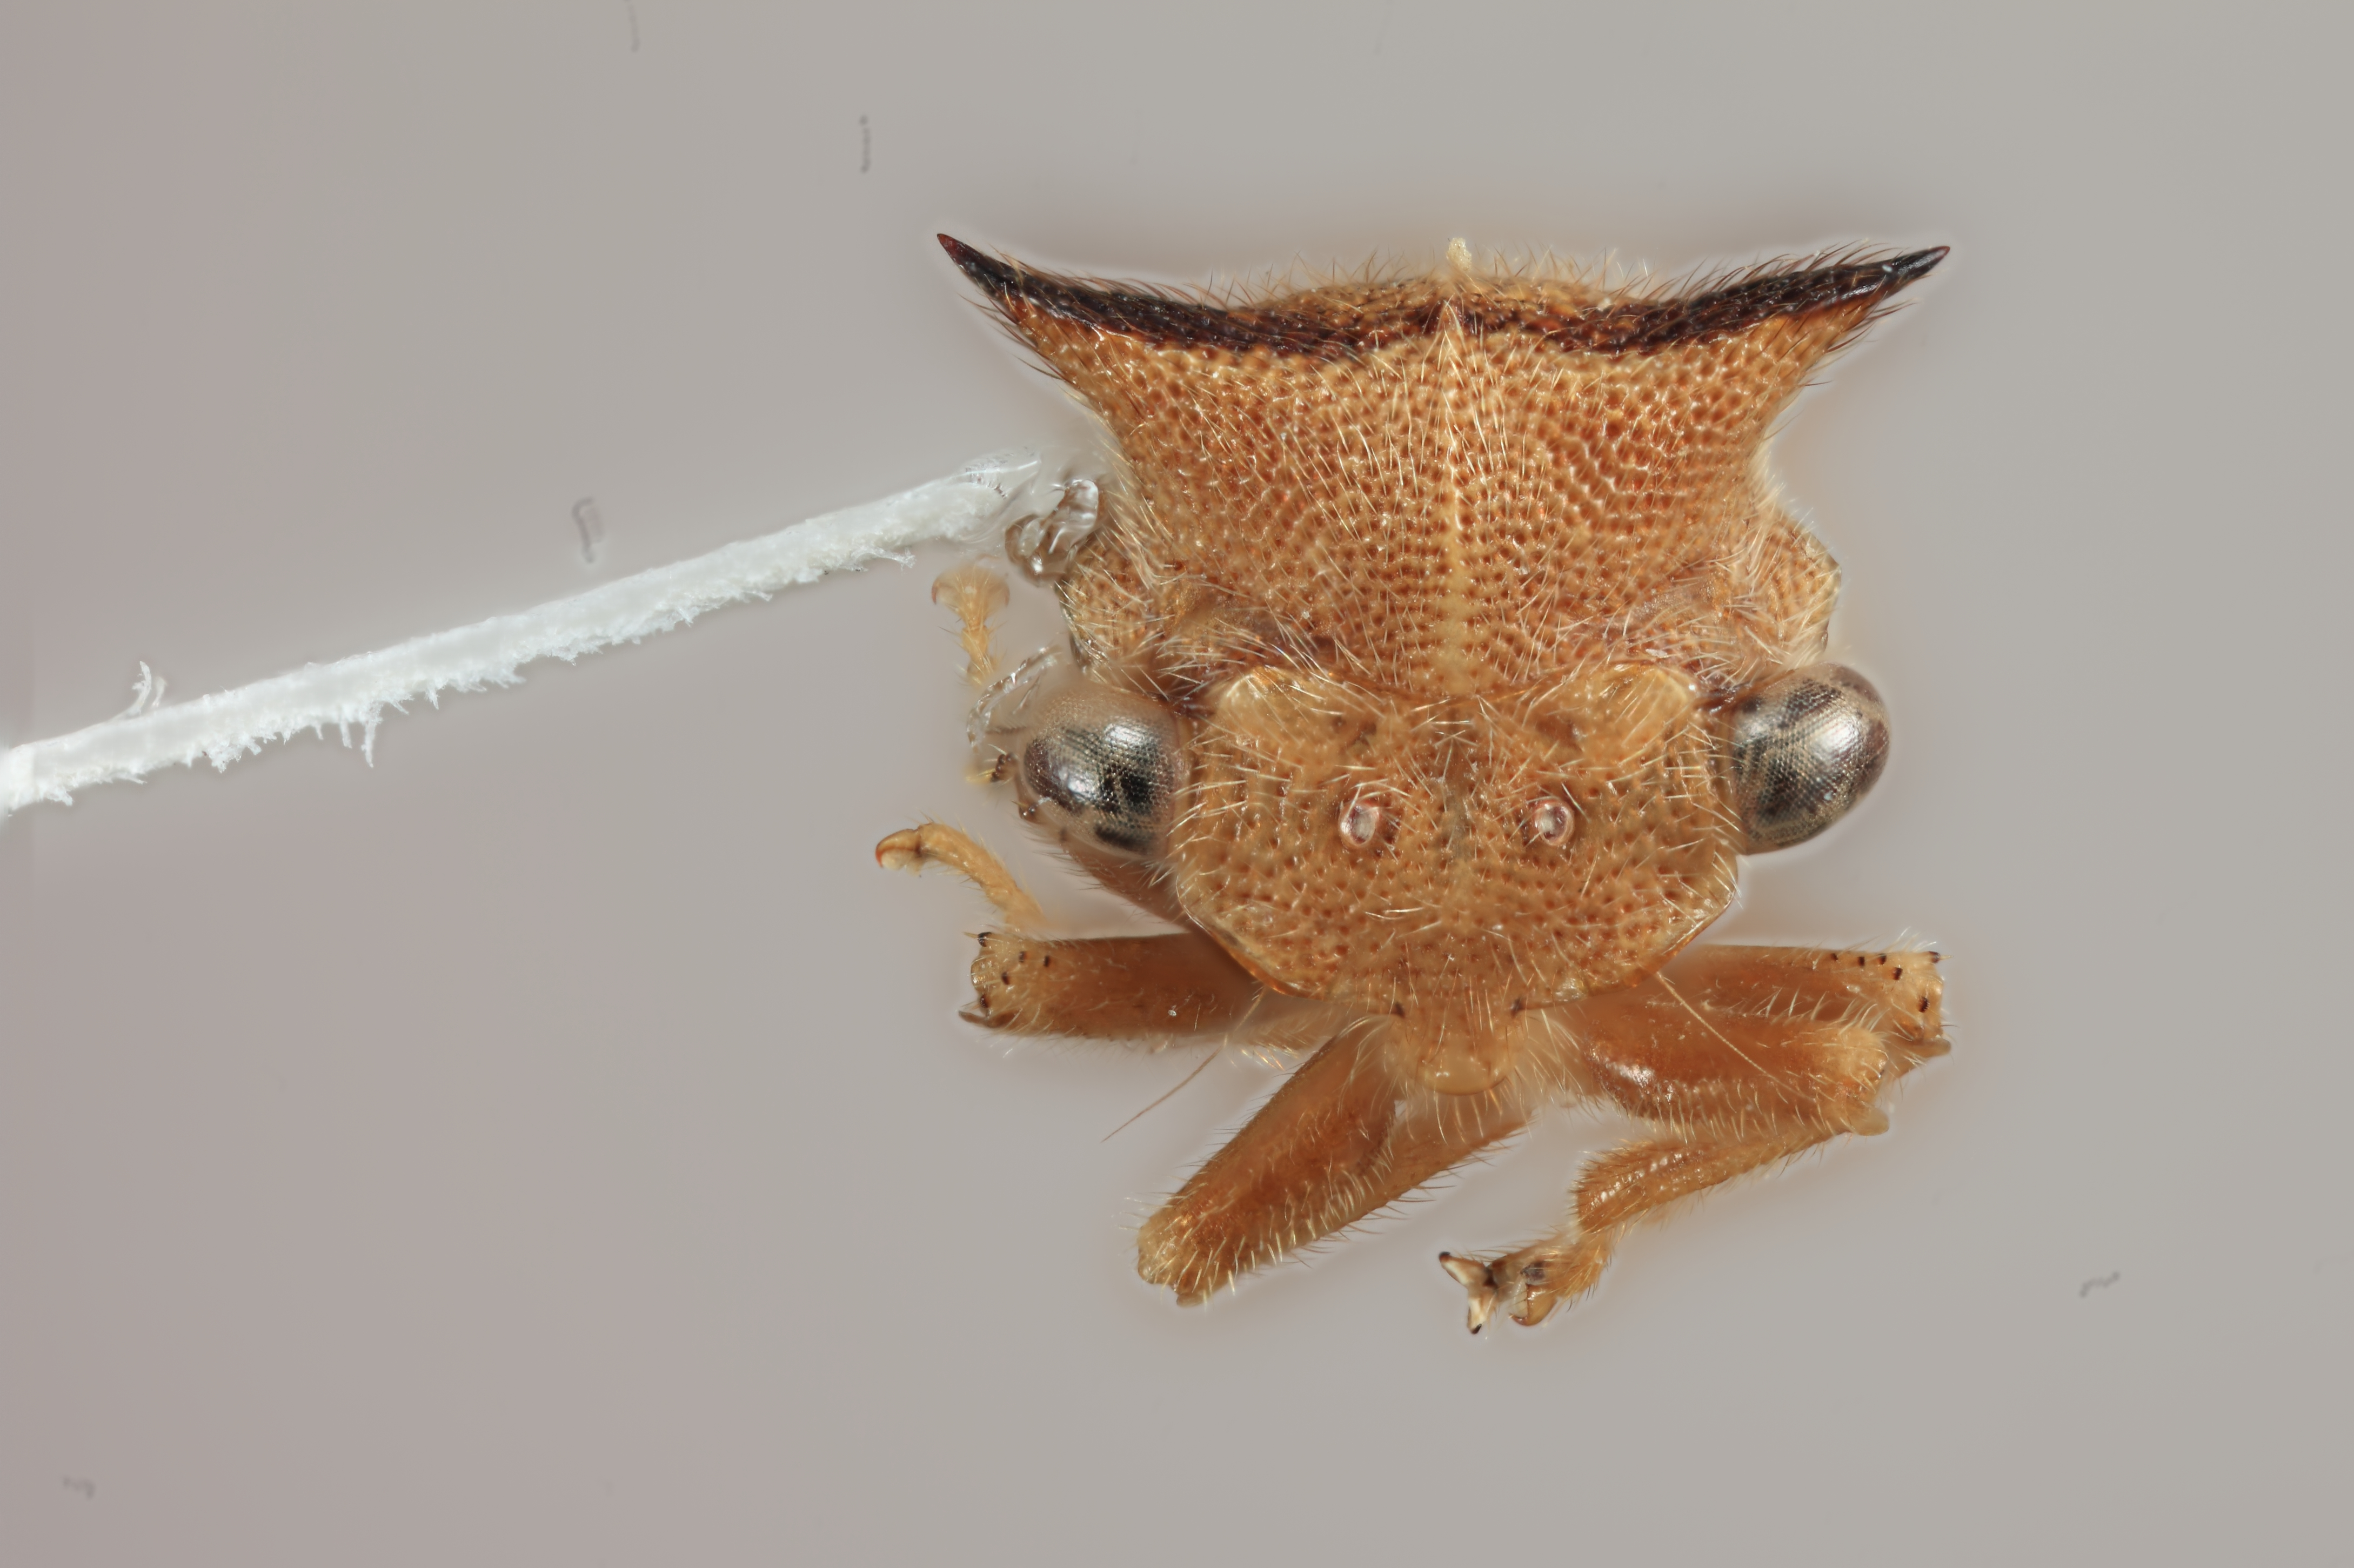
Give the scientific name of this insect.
Tolania lunata
